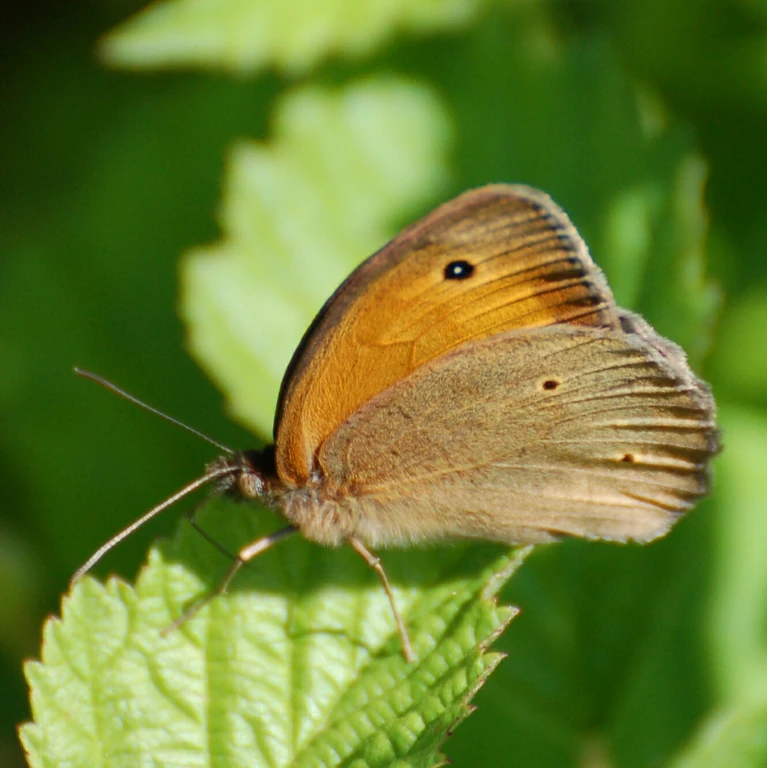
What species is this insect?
Maniola jurtina
